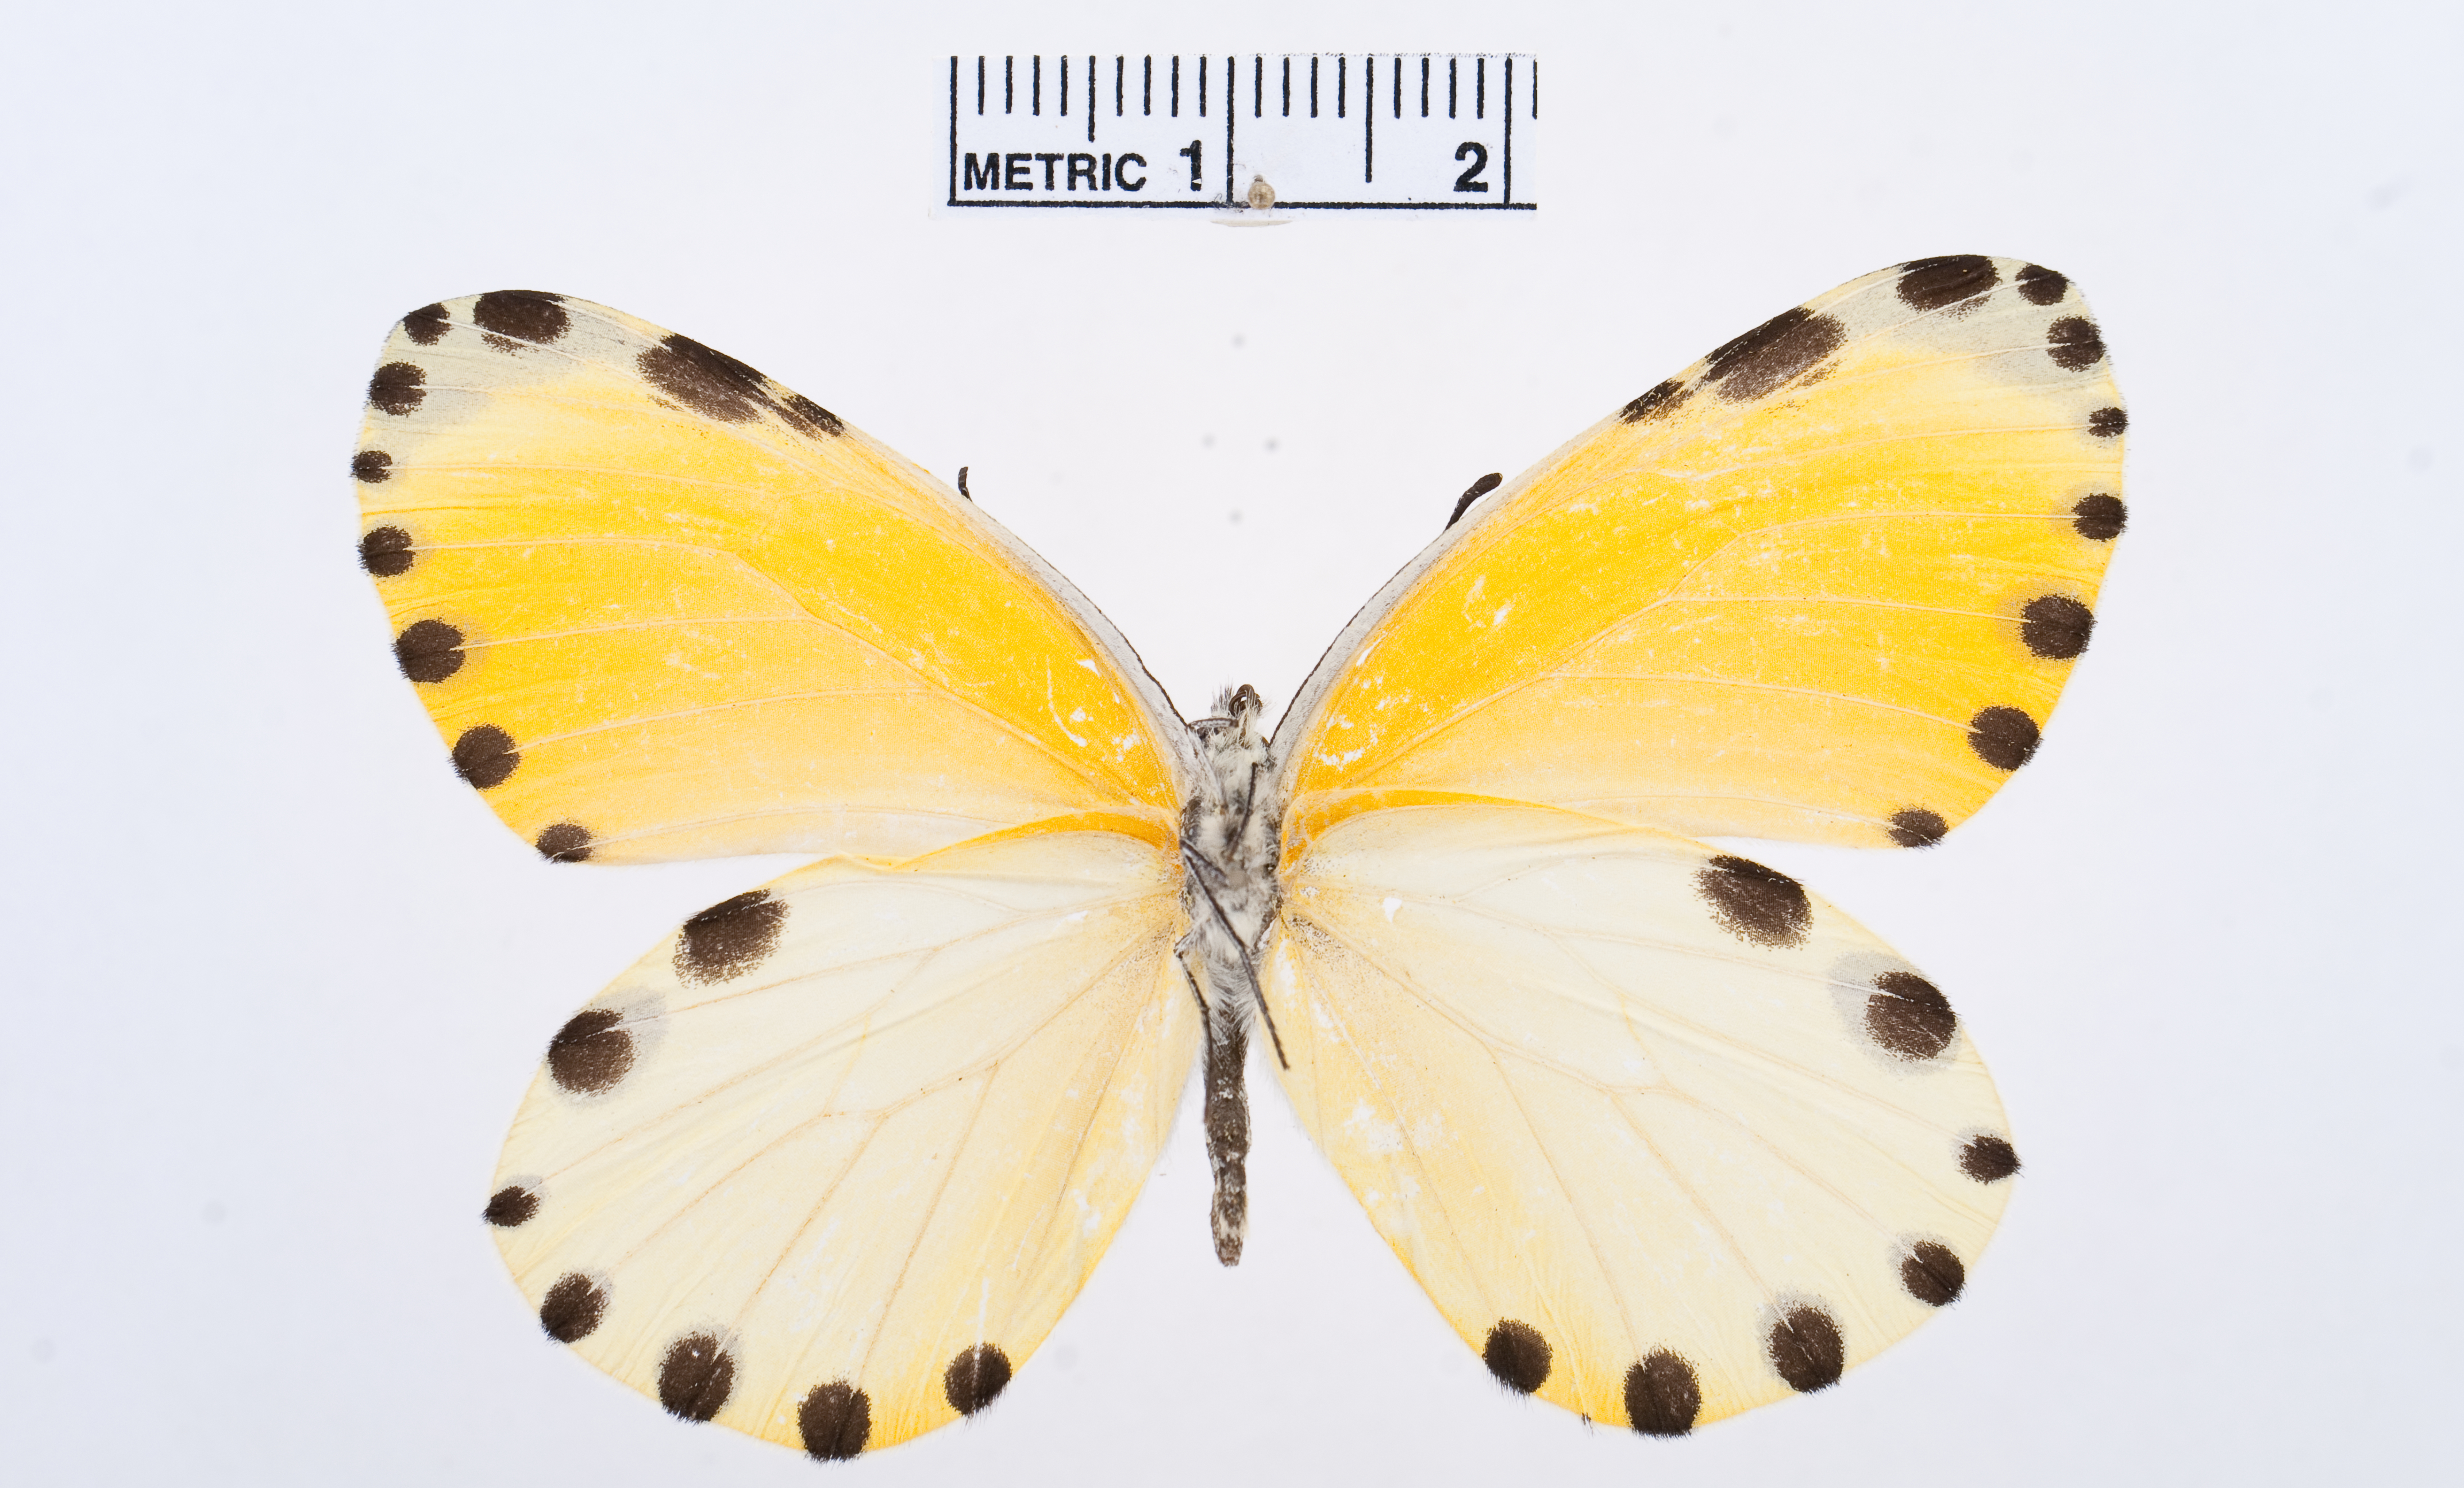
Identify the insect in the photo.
Mylothris splendens
